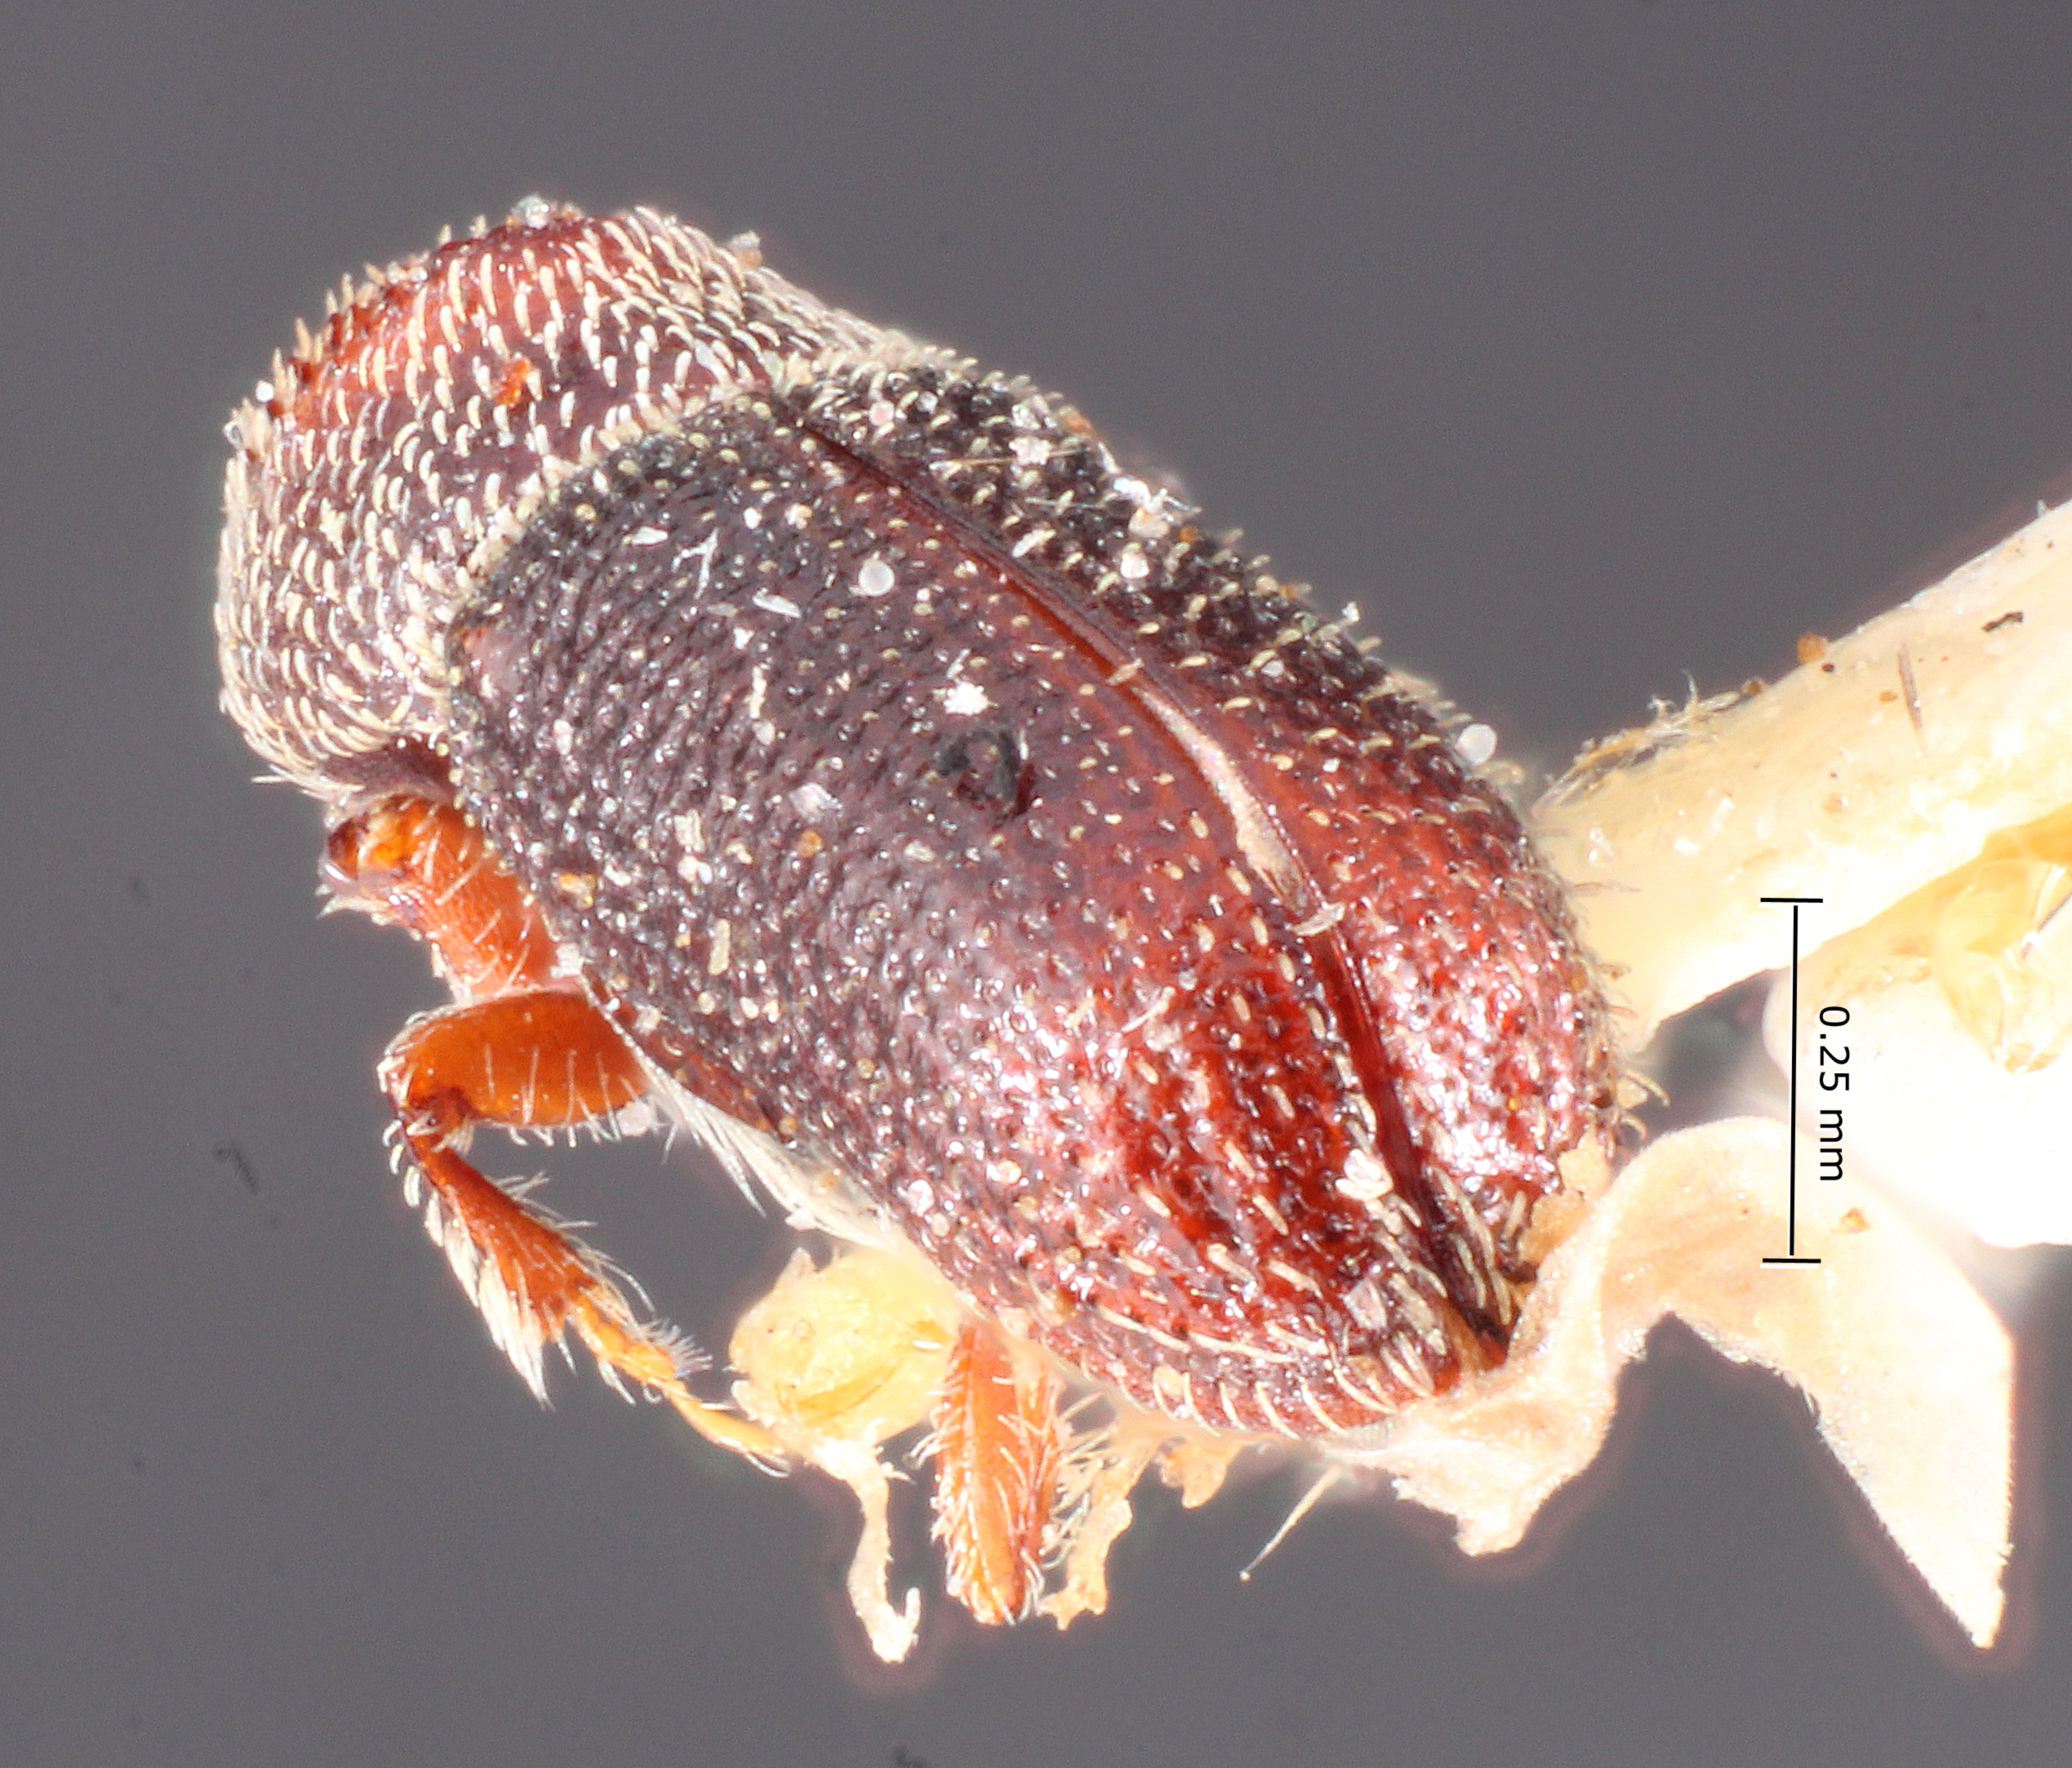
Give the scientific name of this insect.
Micracisella subnitida
